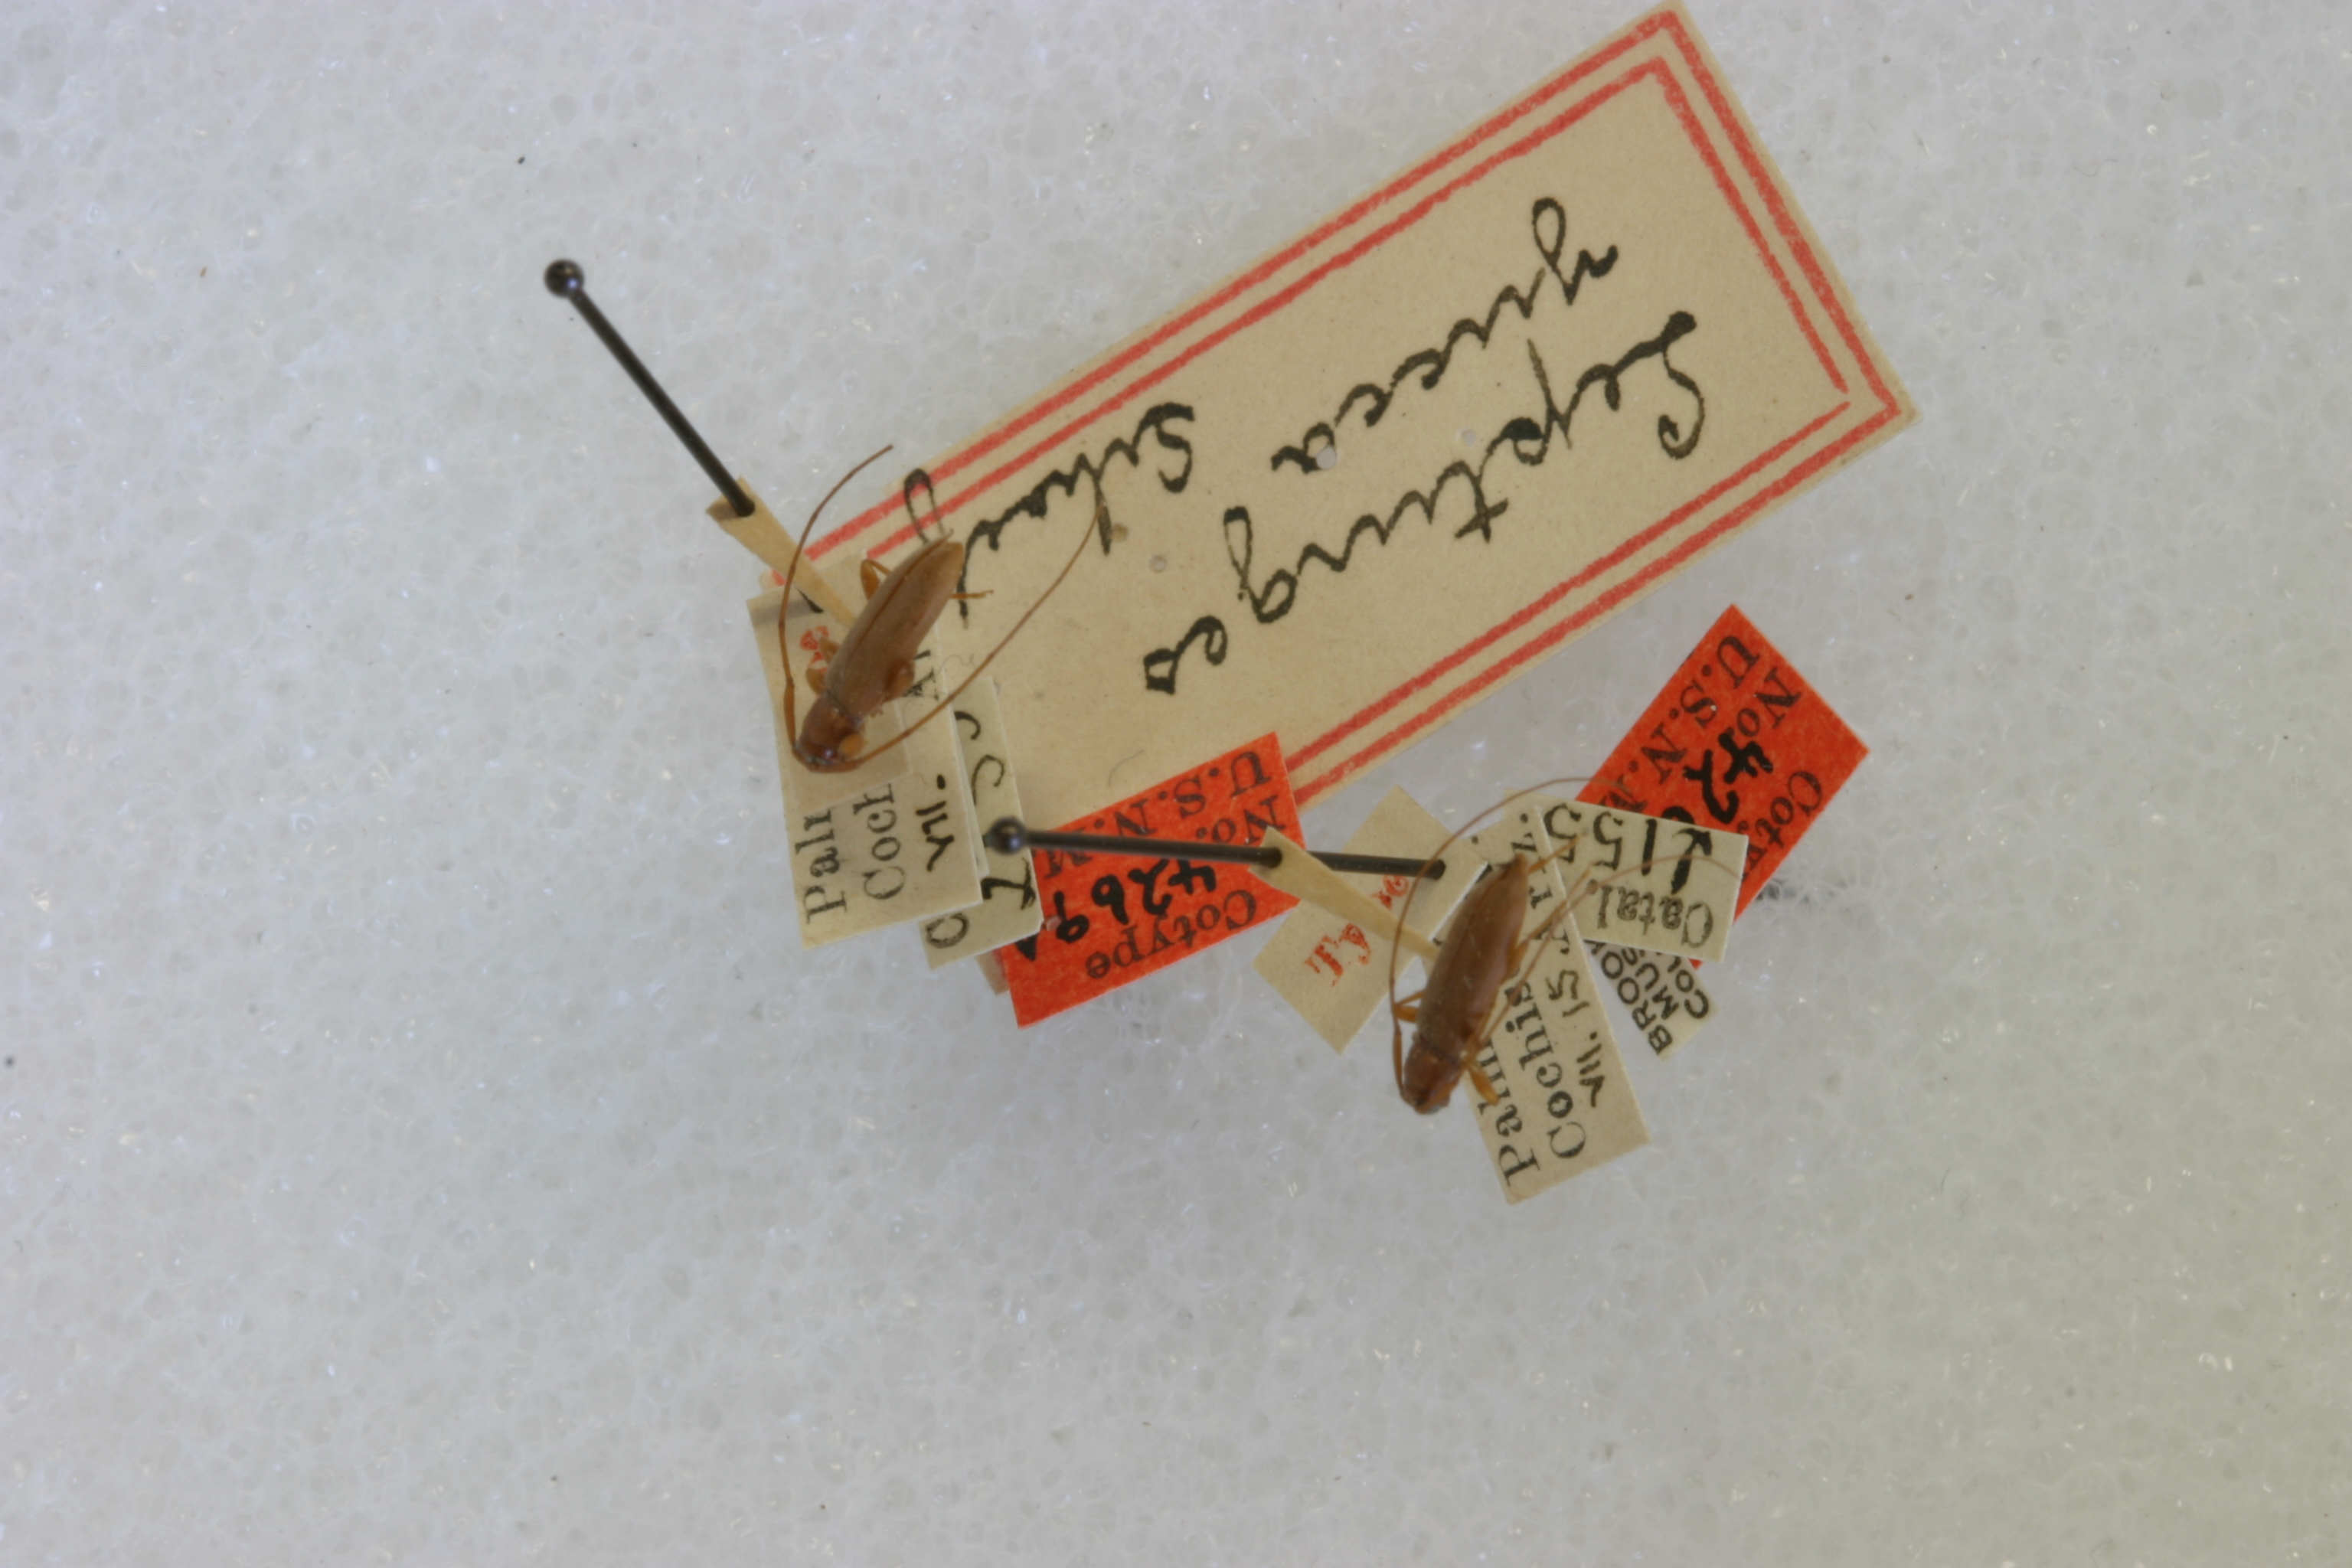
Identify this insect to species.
Lepturges yucca
